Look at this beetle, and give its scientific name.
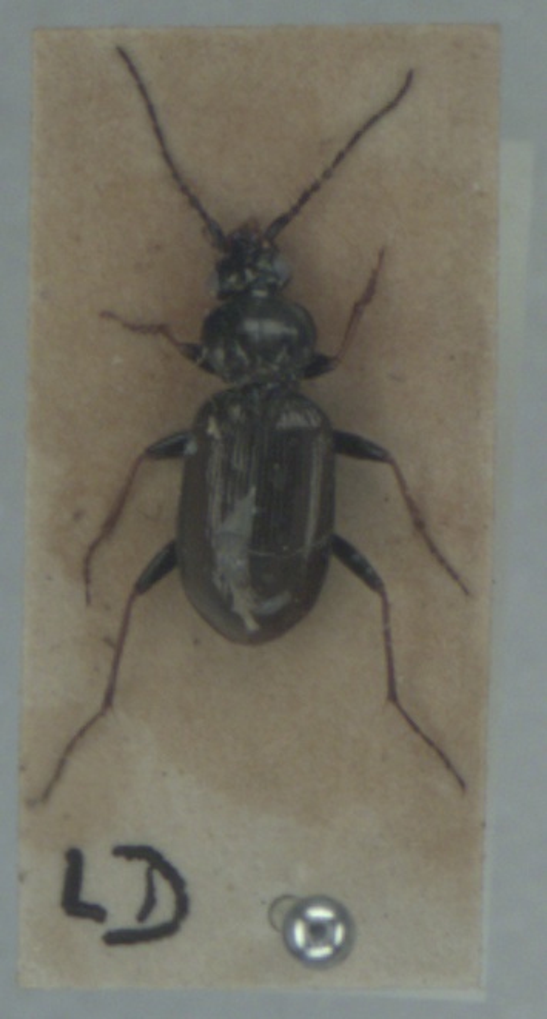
Loricera pilicornis
